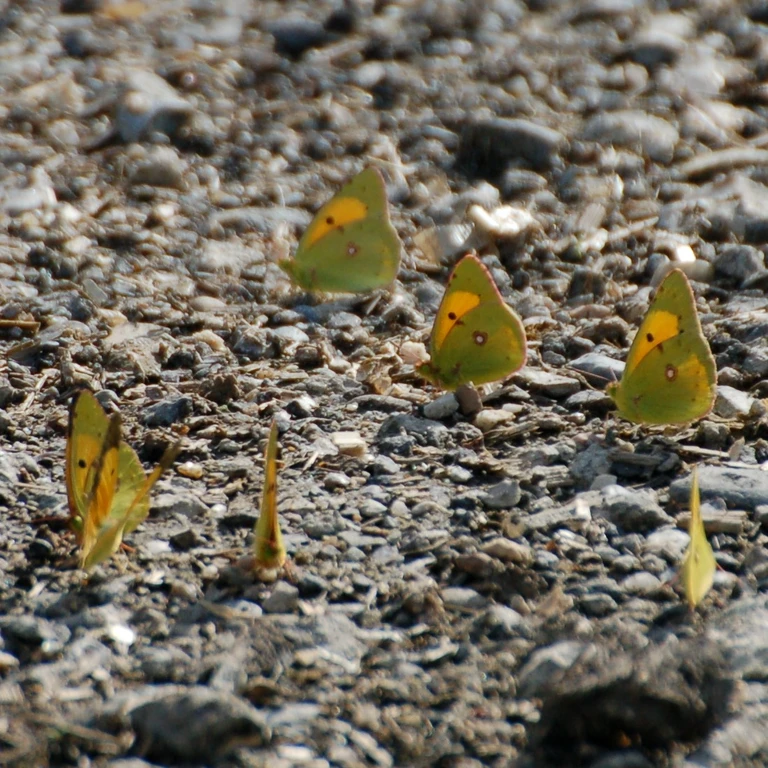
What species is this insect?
Colias croceus
